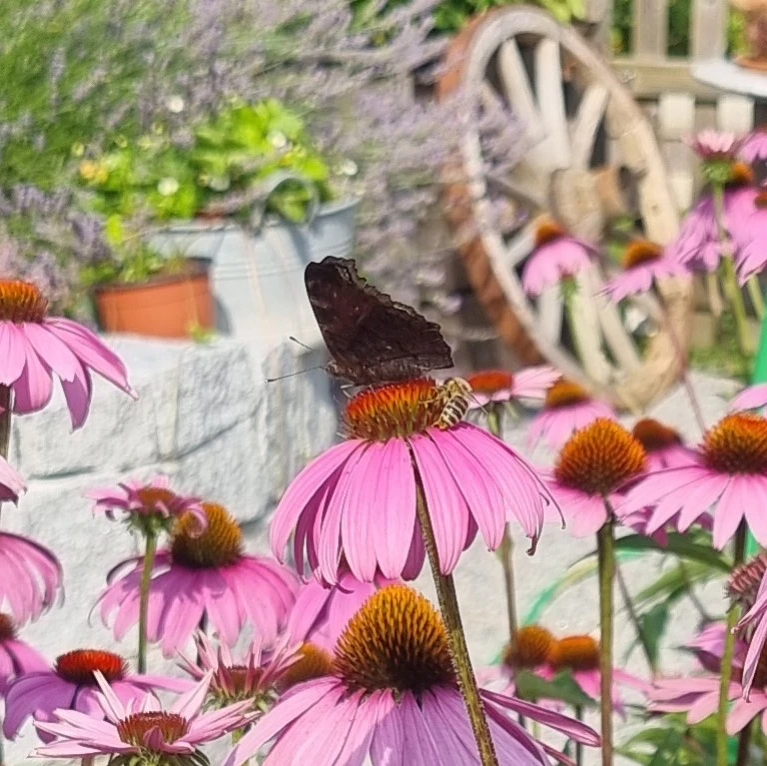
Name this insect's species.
Aglais io
